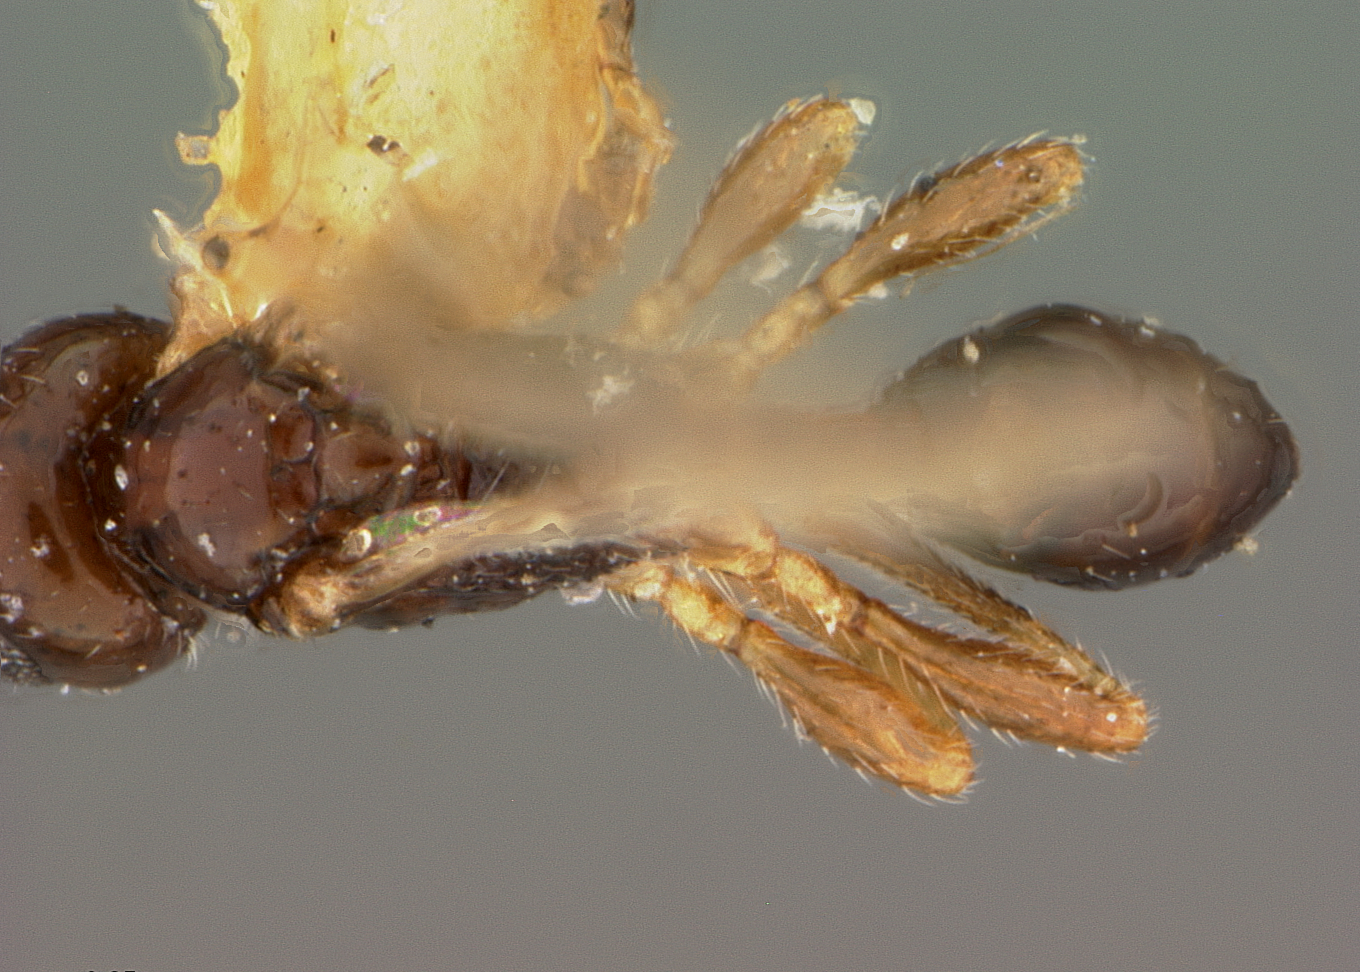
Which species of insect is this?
Euphoriella foutsi
